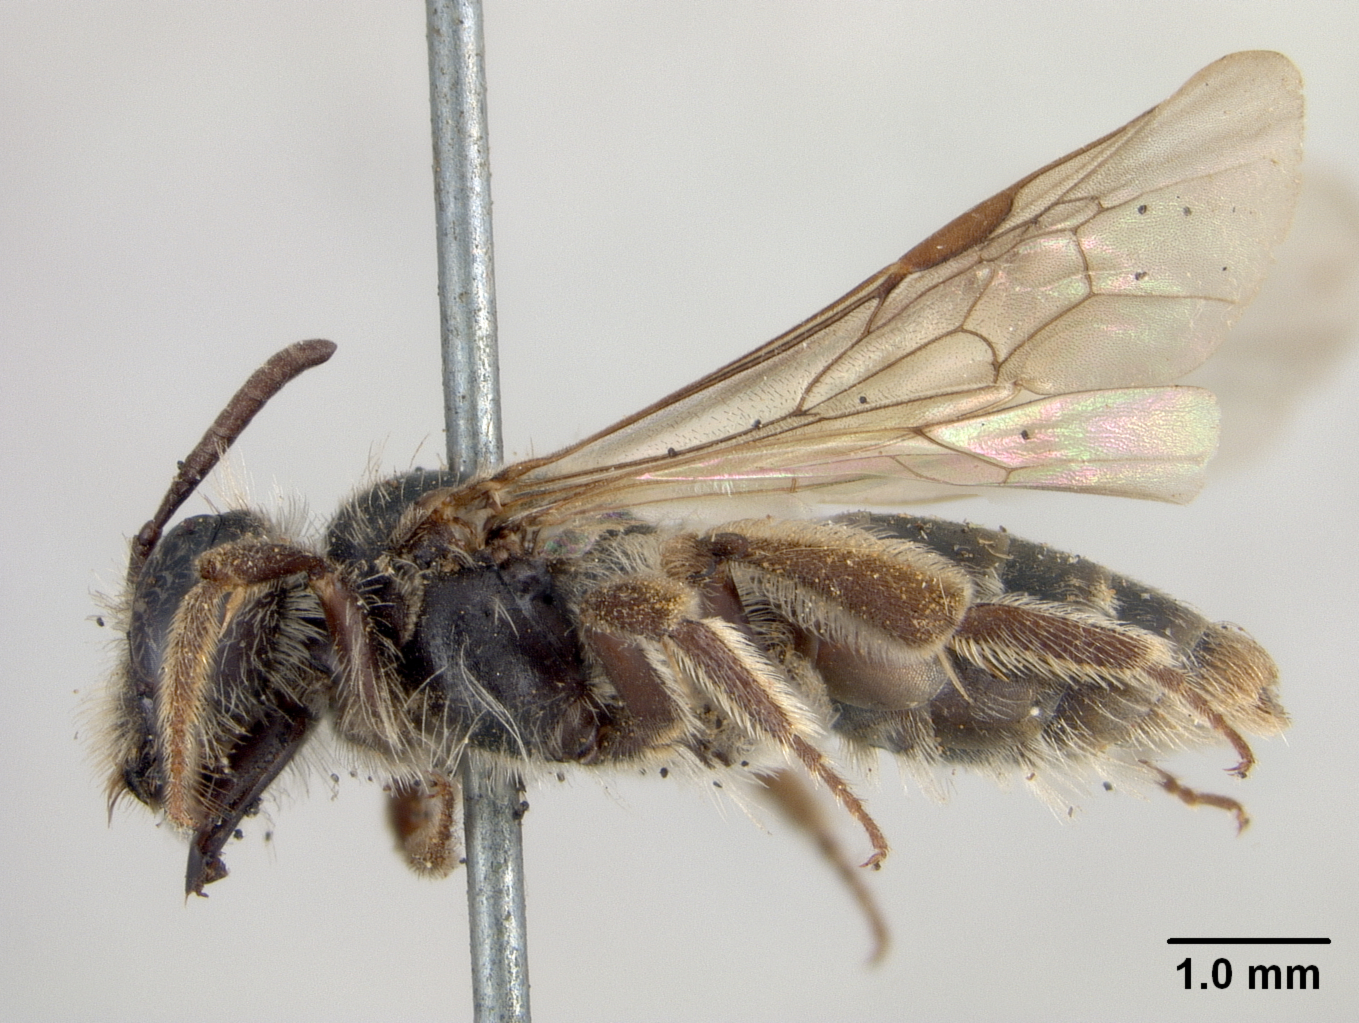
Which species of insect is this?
Andrena opacella
